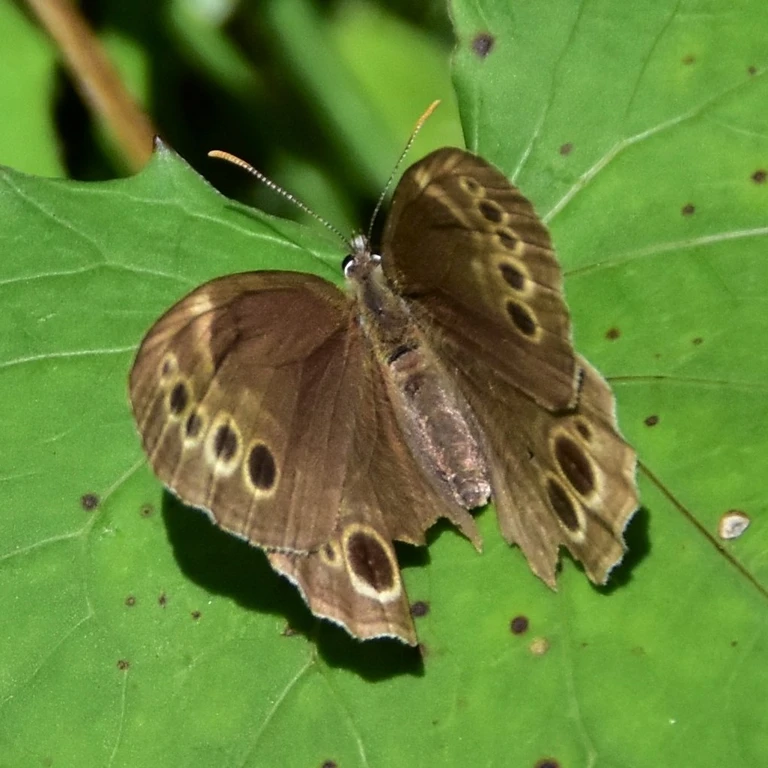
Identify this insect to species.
Lopinga achine (also Pararge achine)
